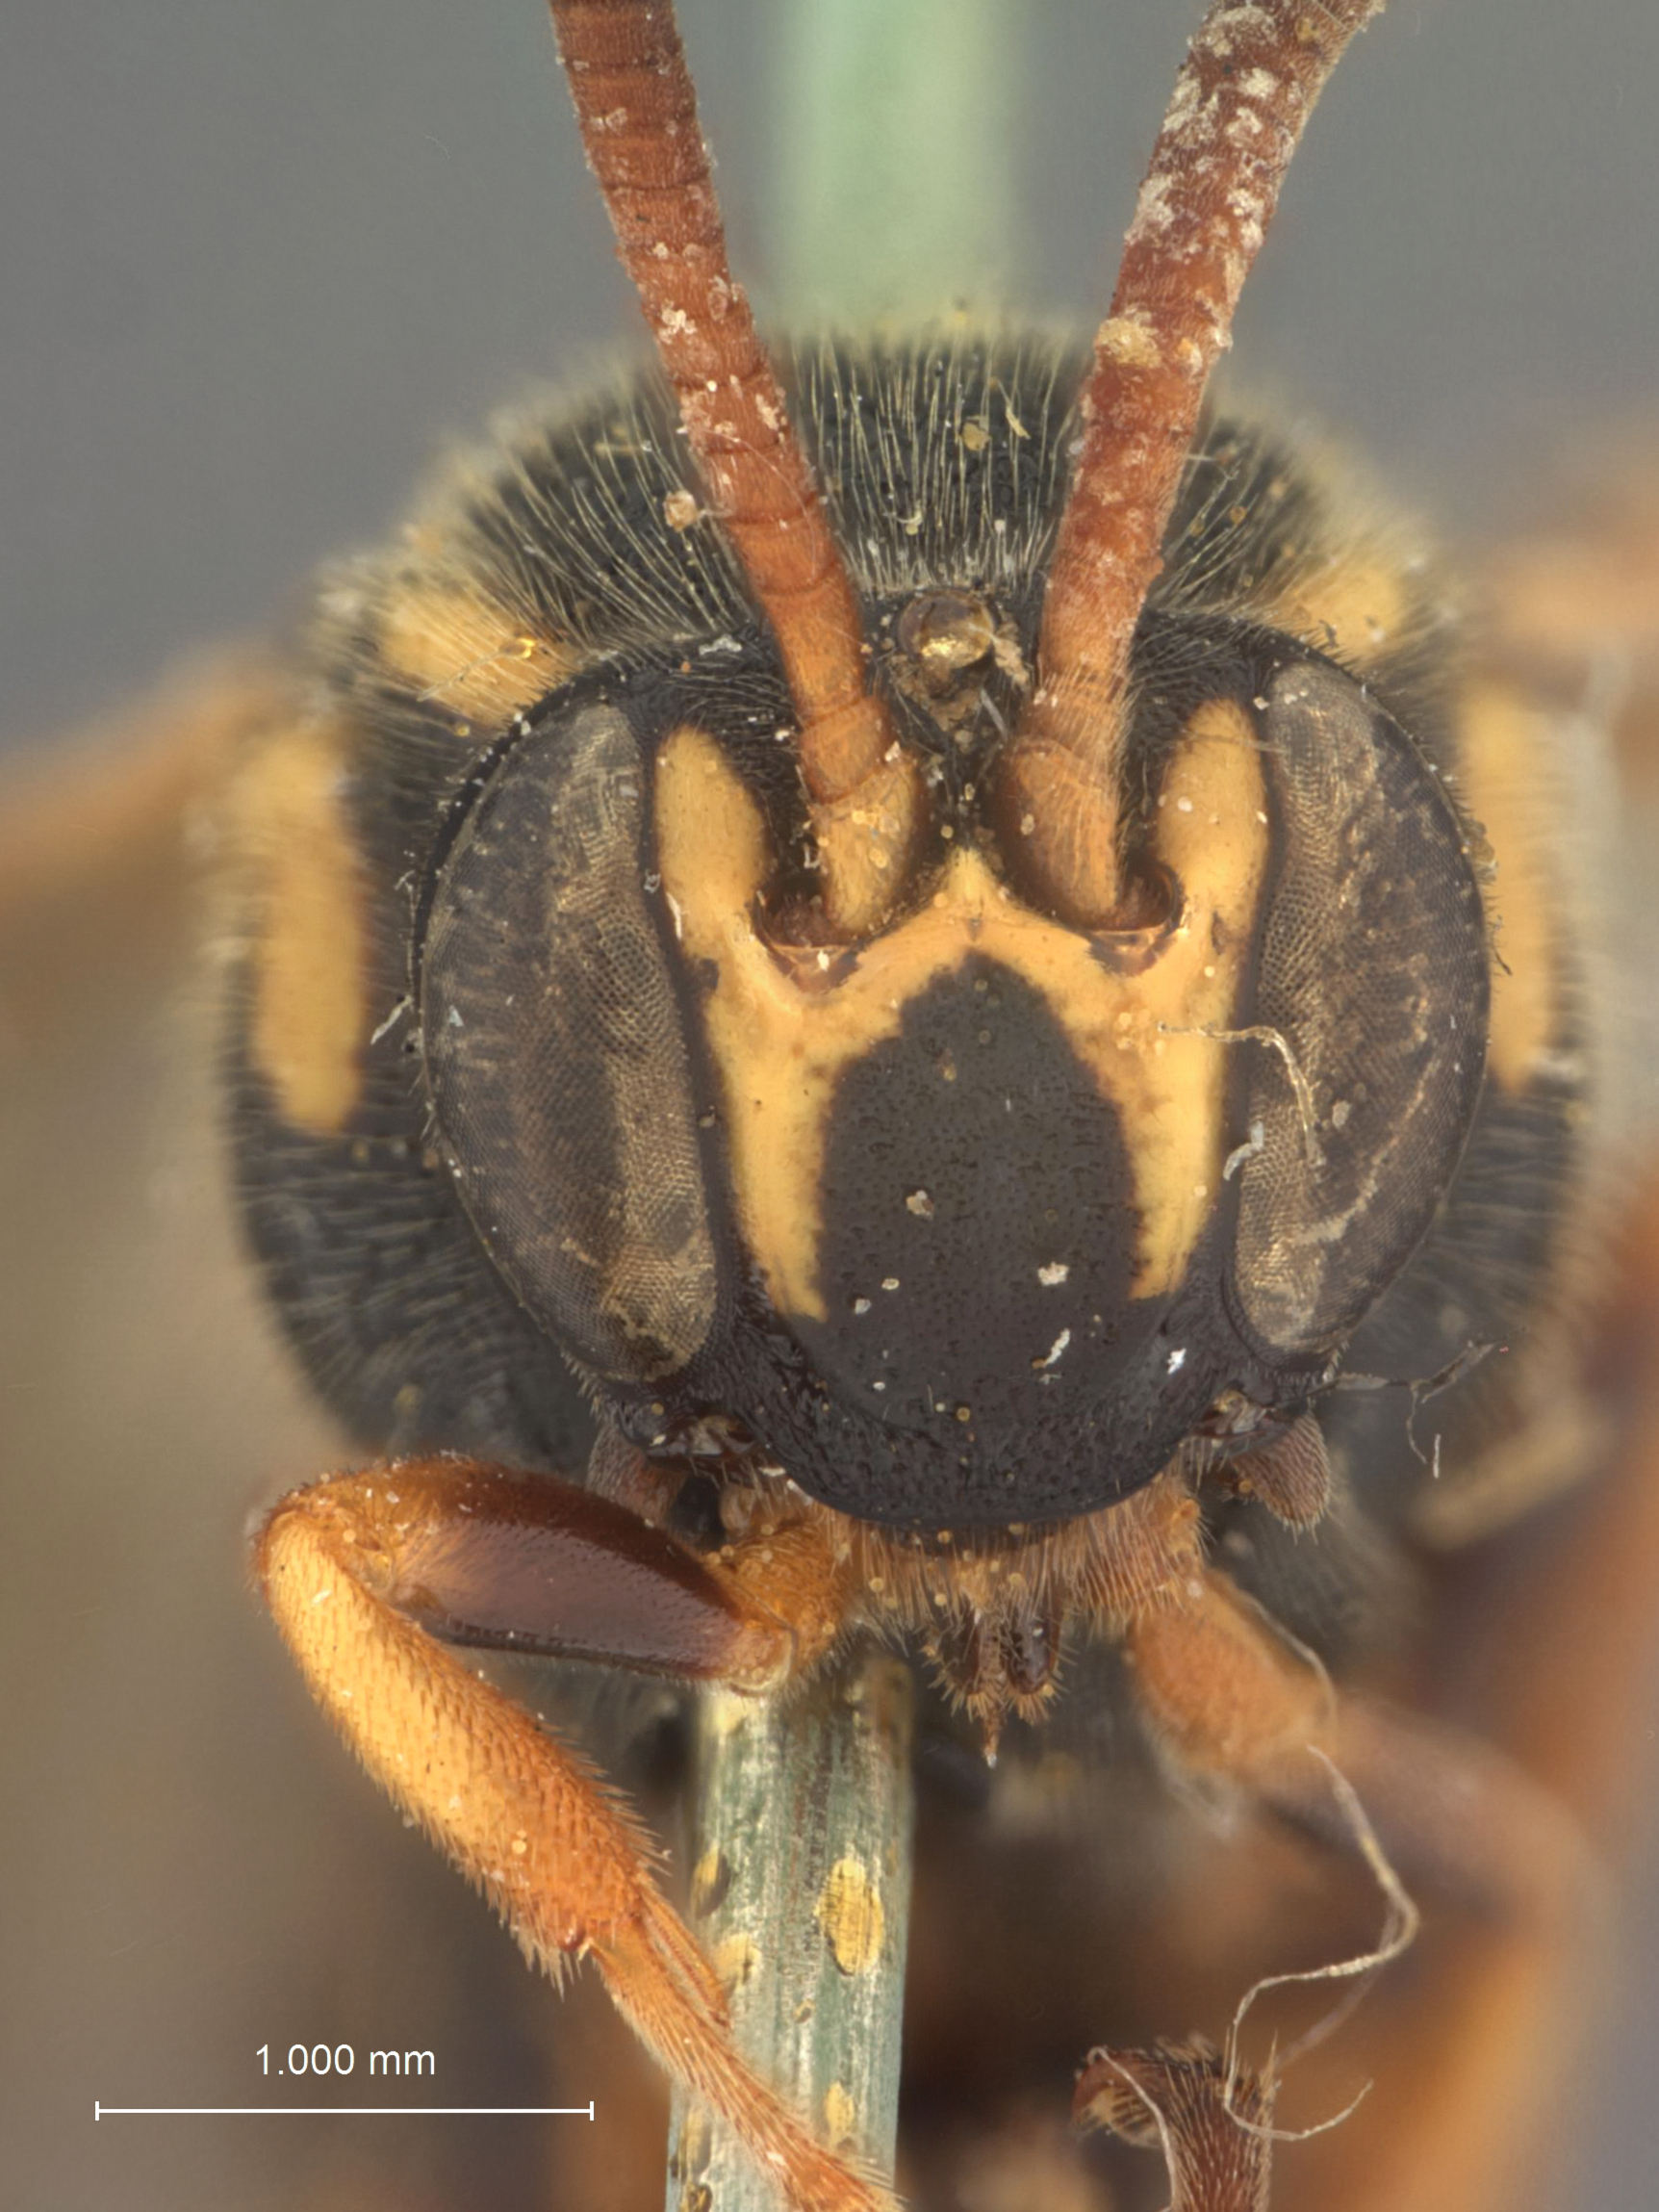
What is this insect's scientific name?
Metopius secundus
